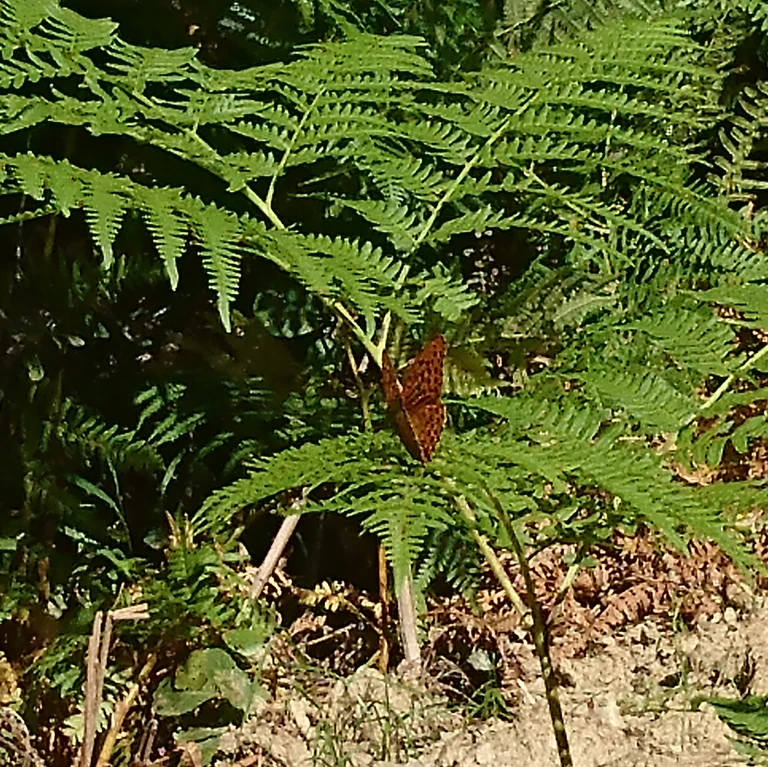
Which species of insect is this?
Argynnis paphia
